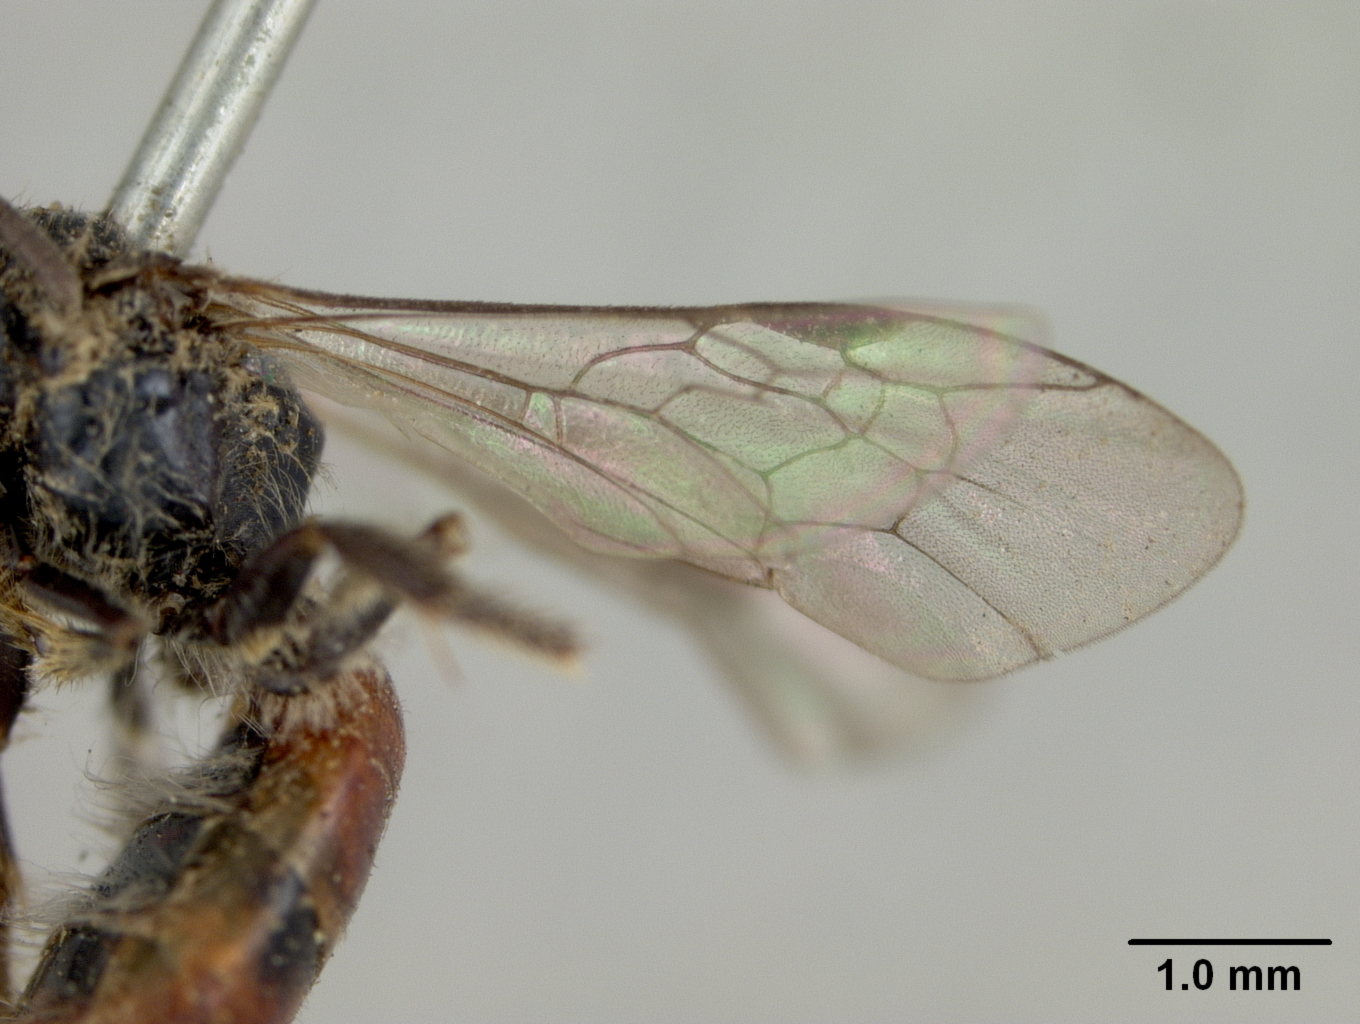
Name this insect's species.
Rhopalictus patagonicus
